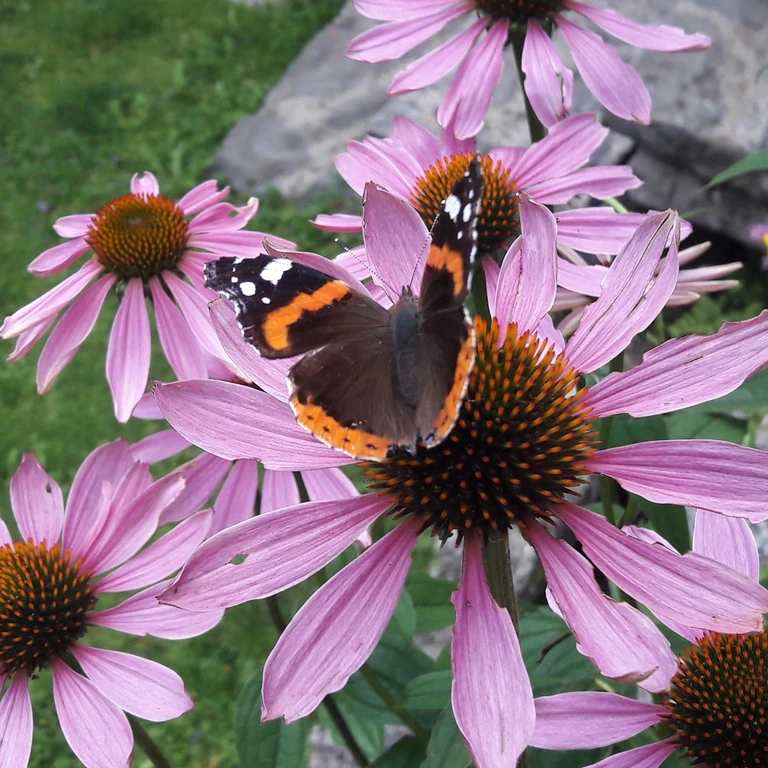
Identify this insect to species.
Vanessa atalanta
